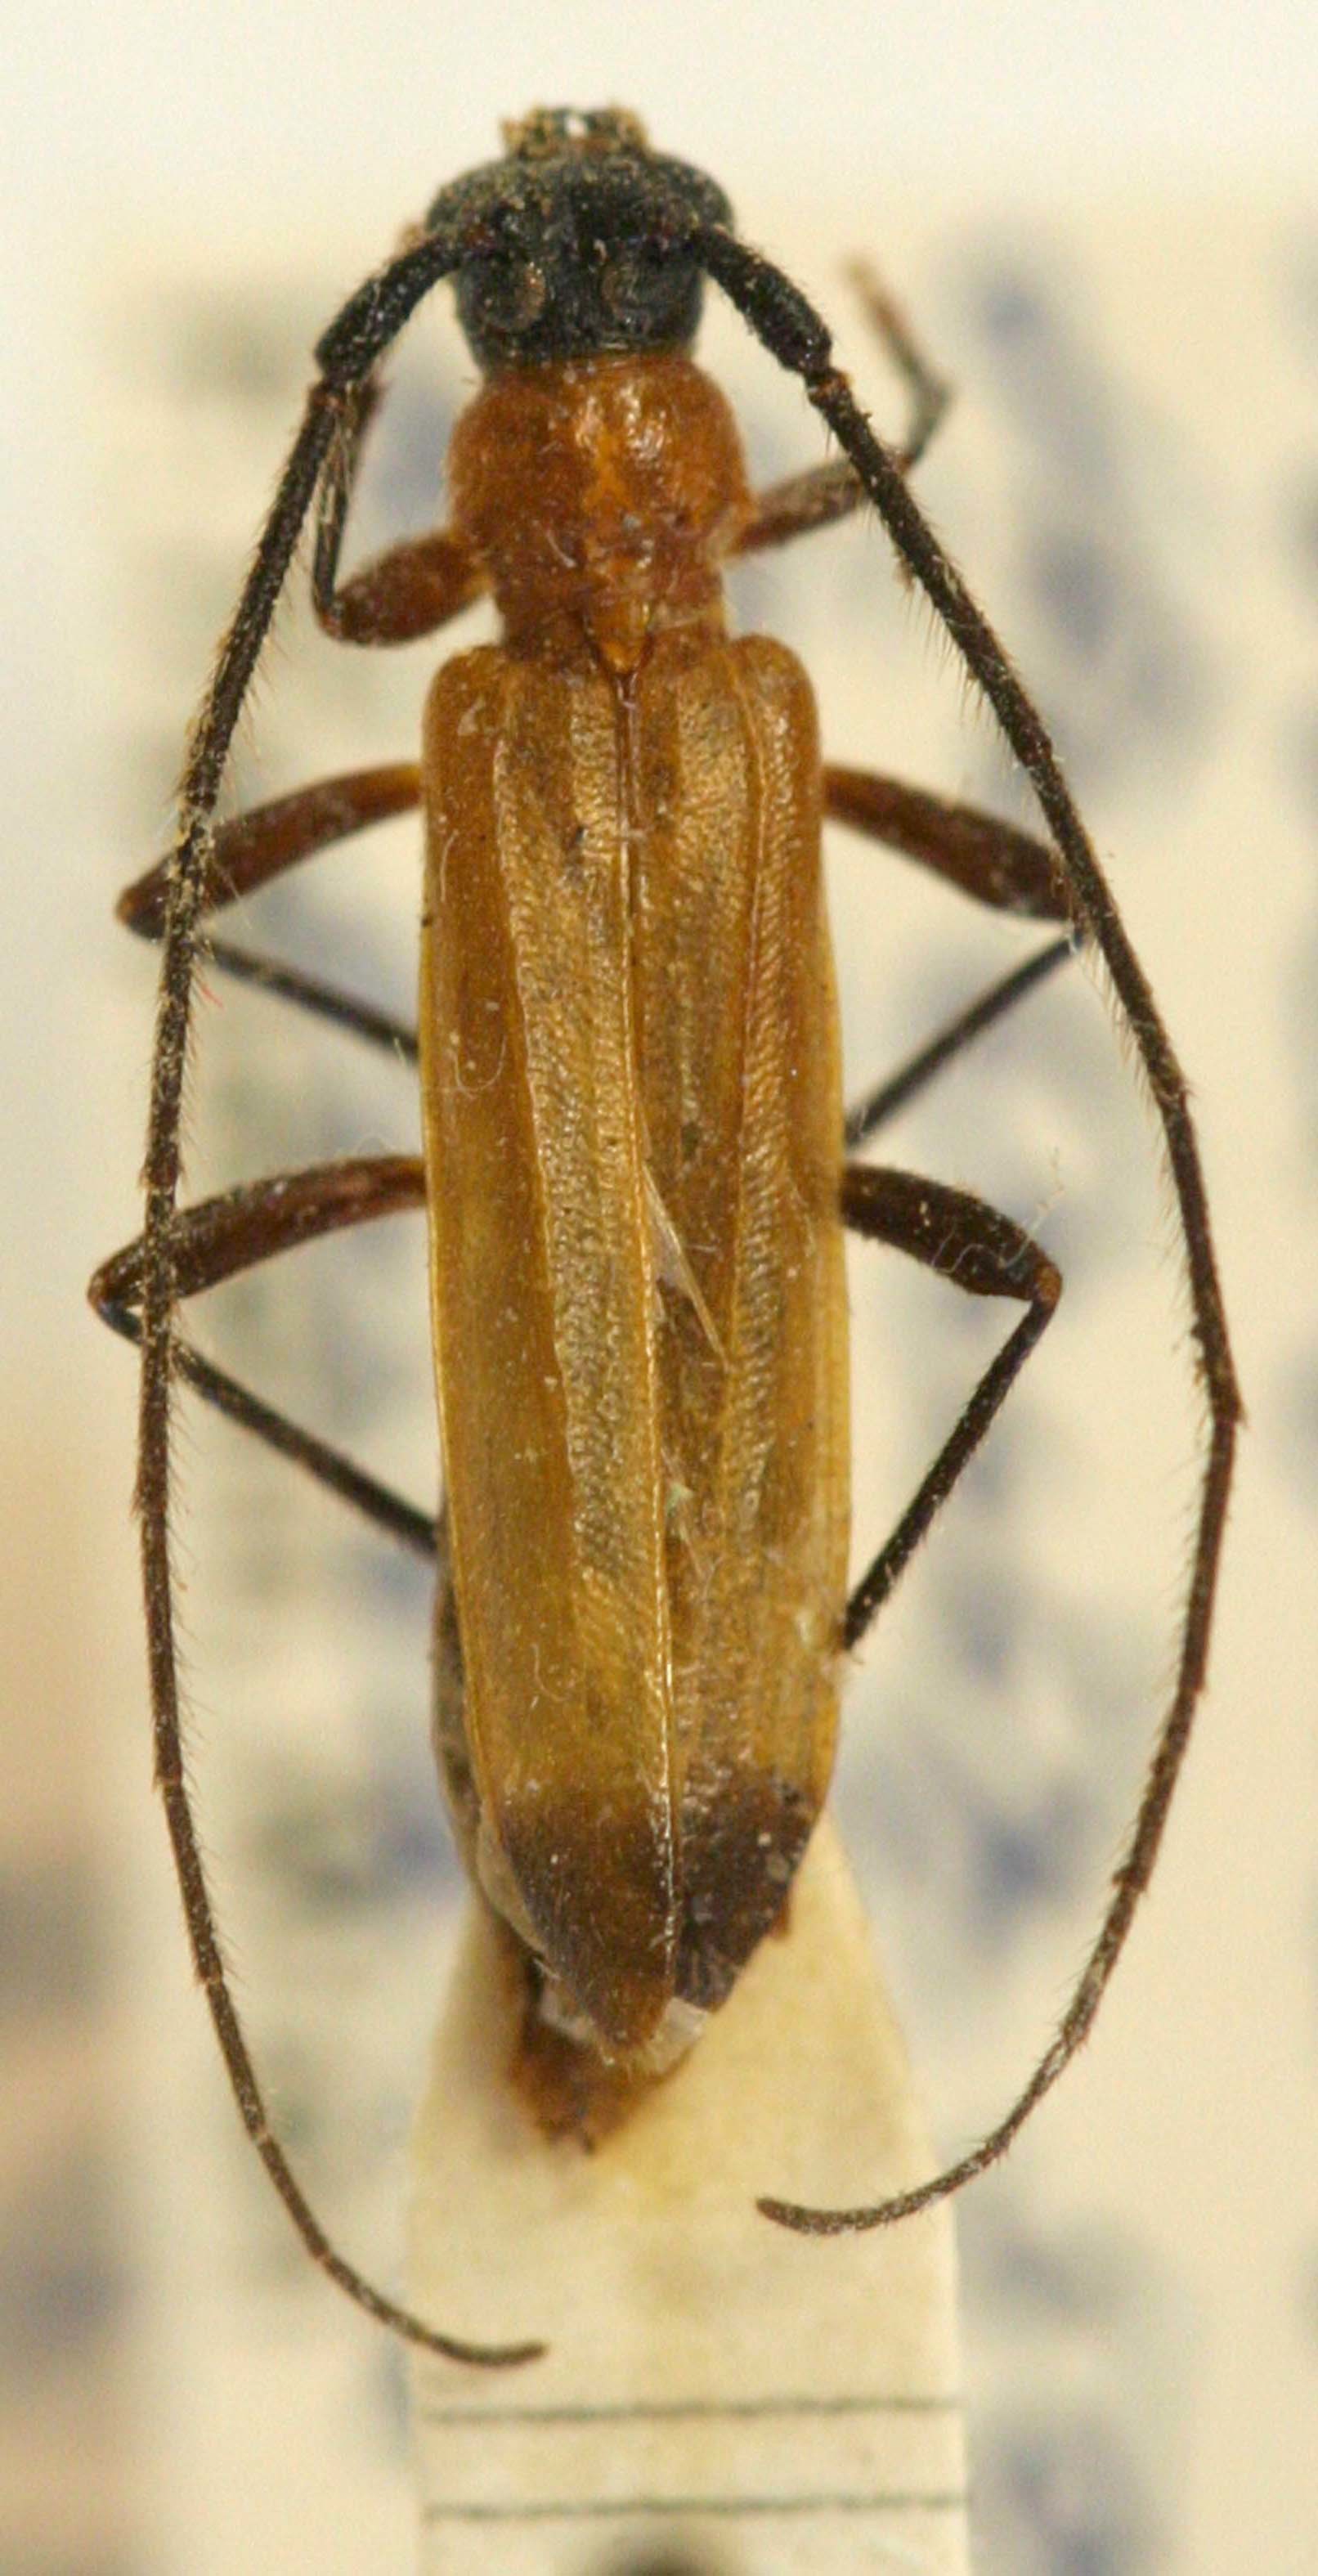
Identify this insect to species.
Temnopis apicalis (also Temnopis oculata)
